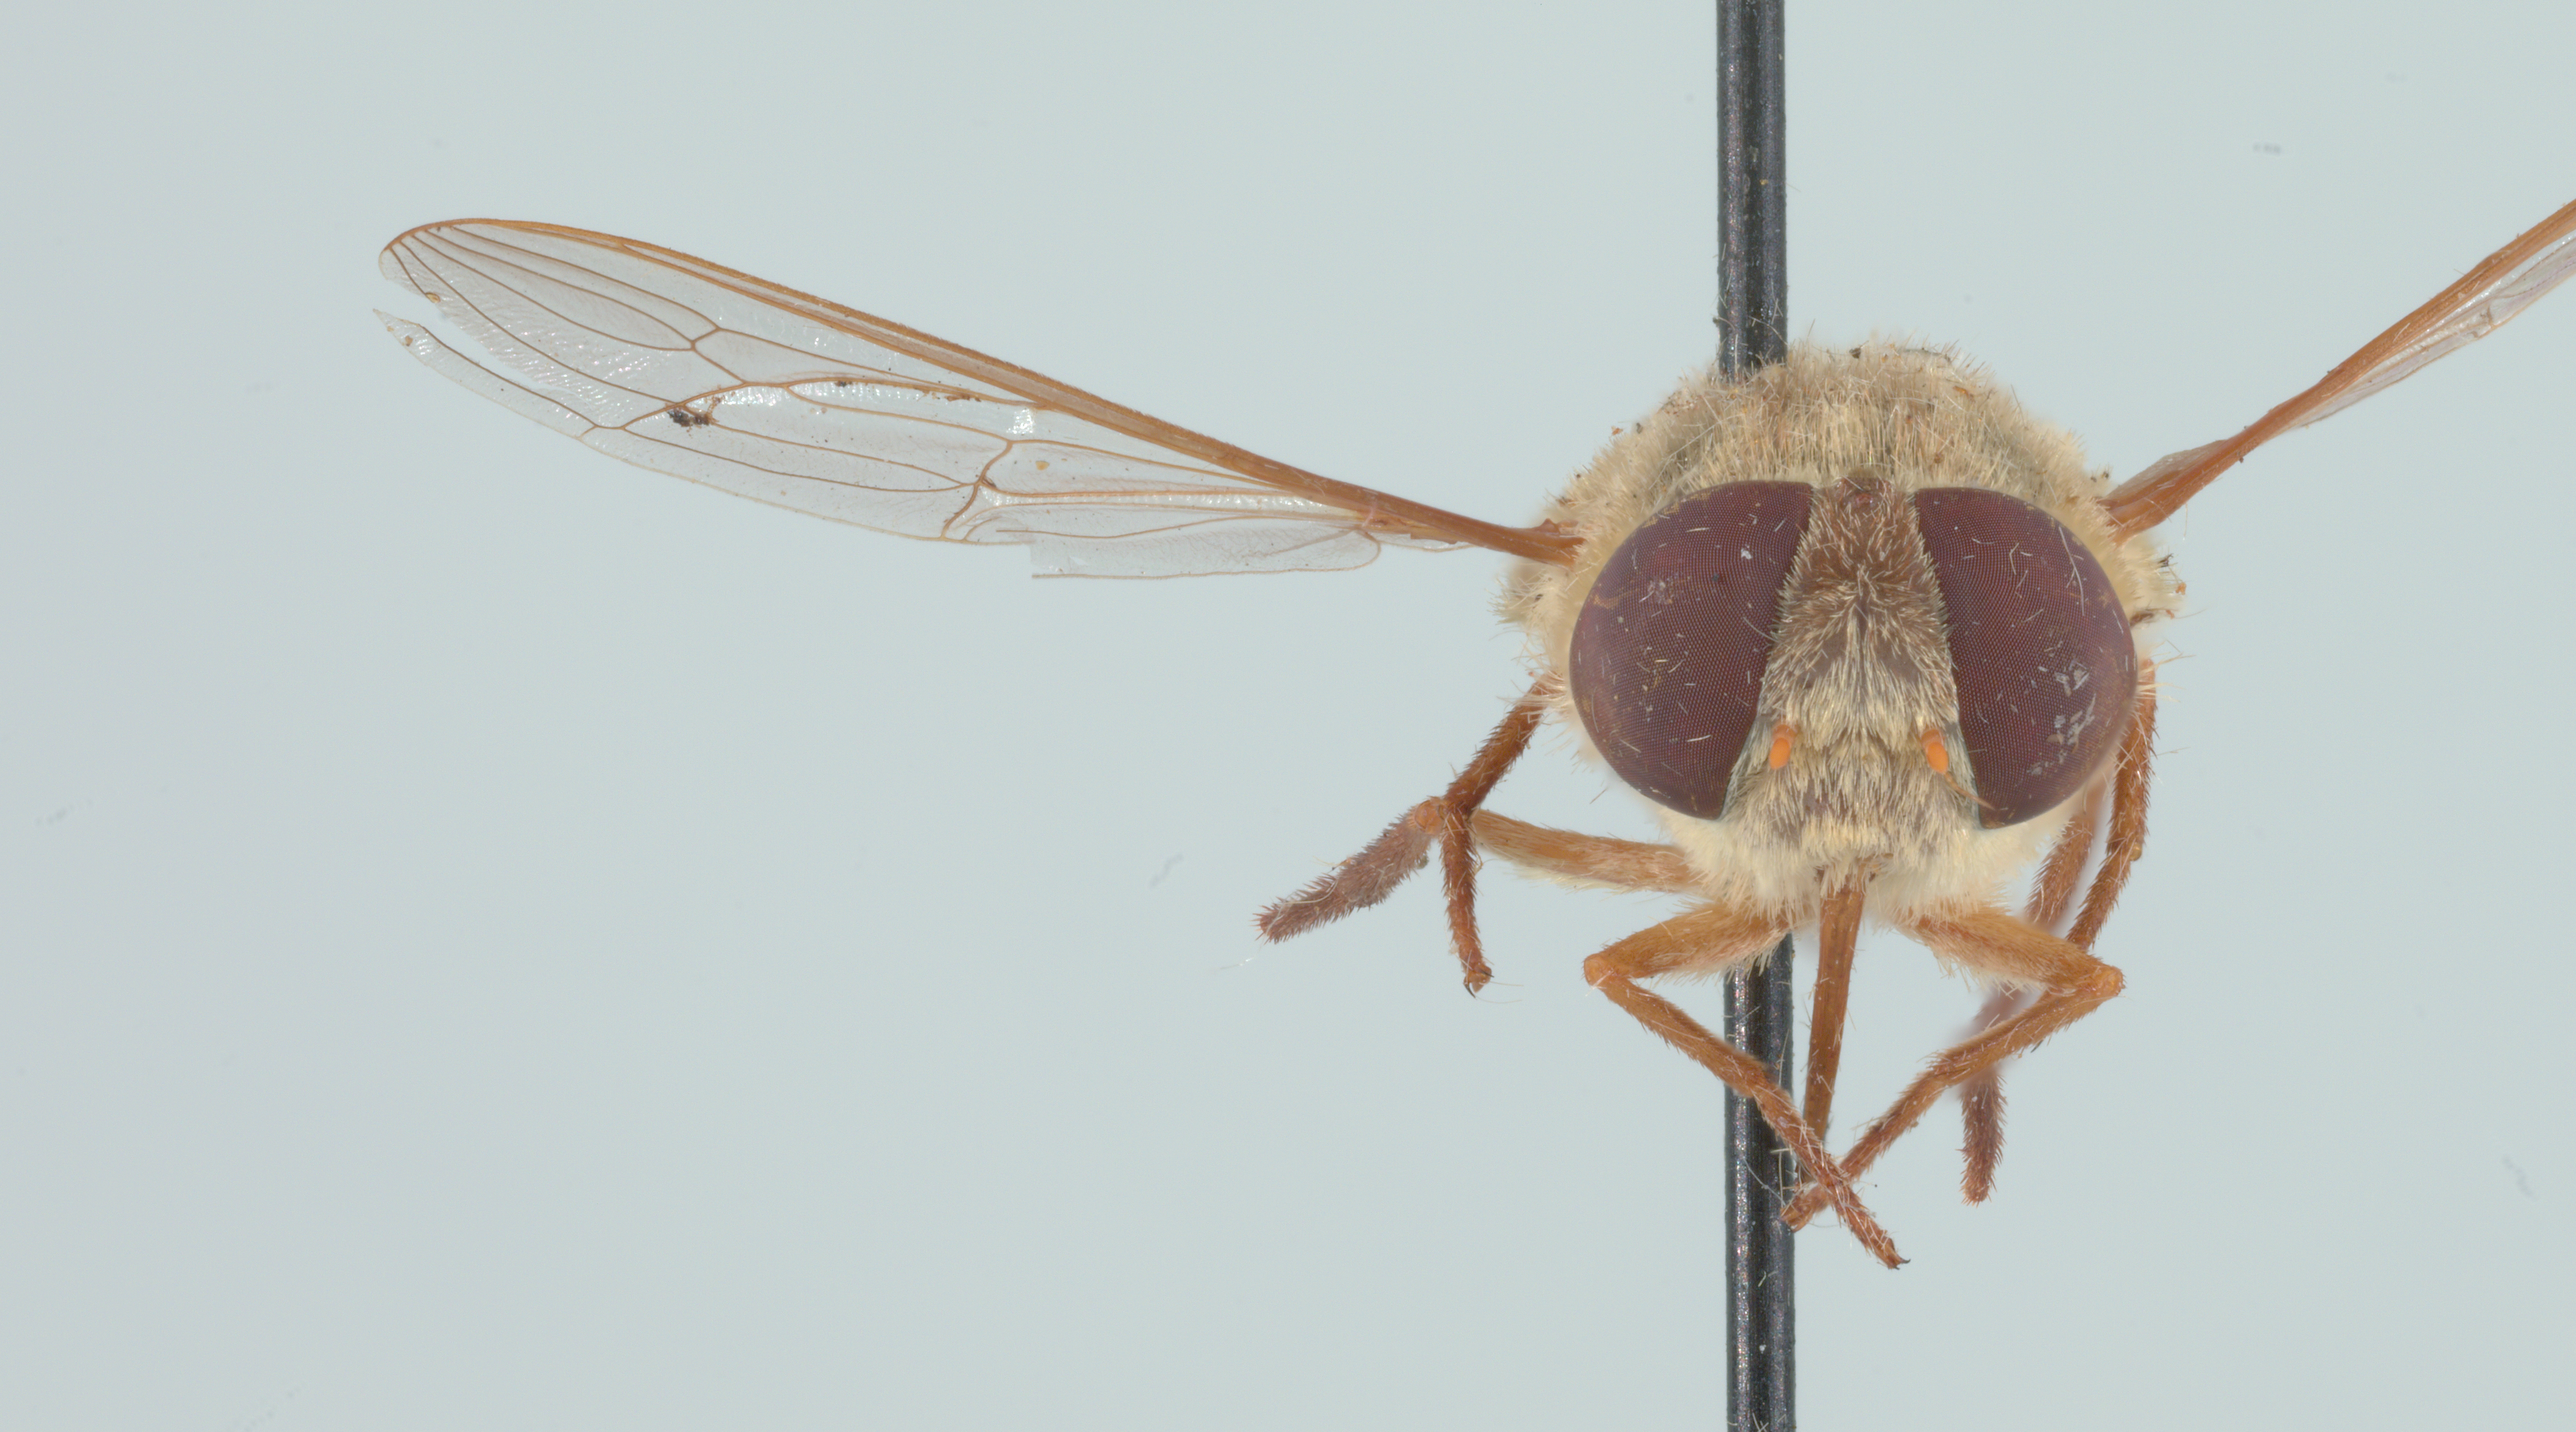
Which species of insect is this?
Neorhynchocephalus volaticus
